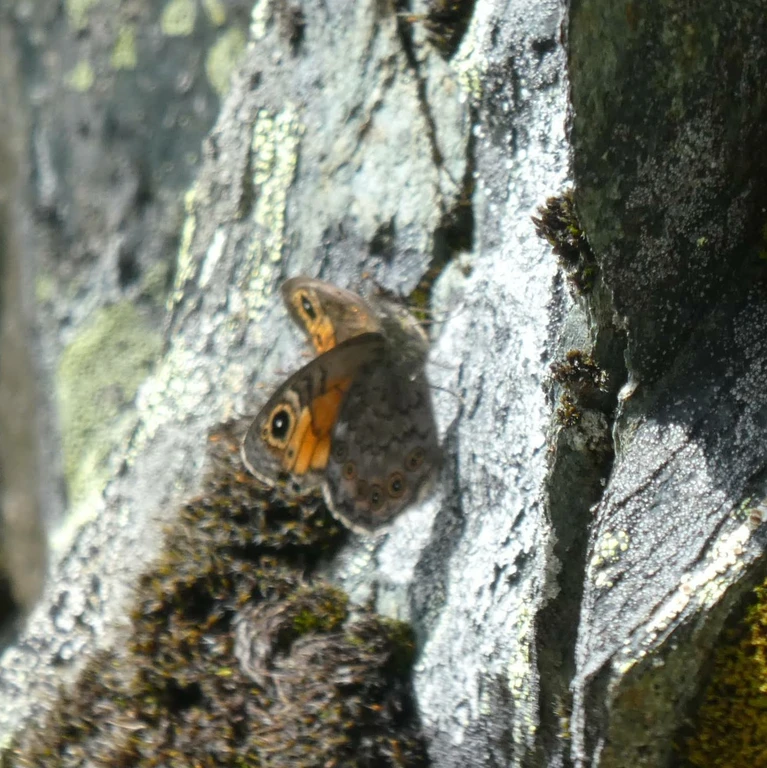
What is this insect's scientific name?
Lasiommata petropolitana (also Pararge petropolitana)
